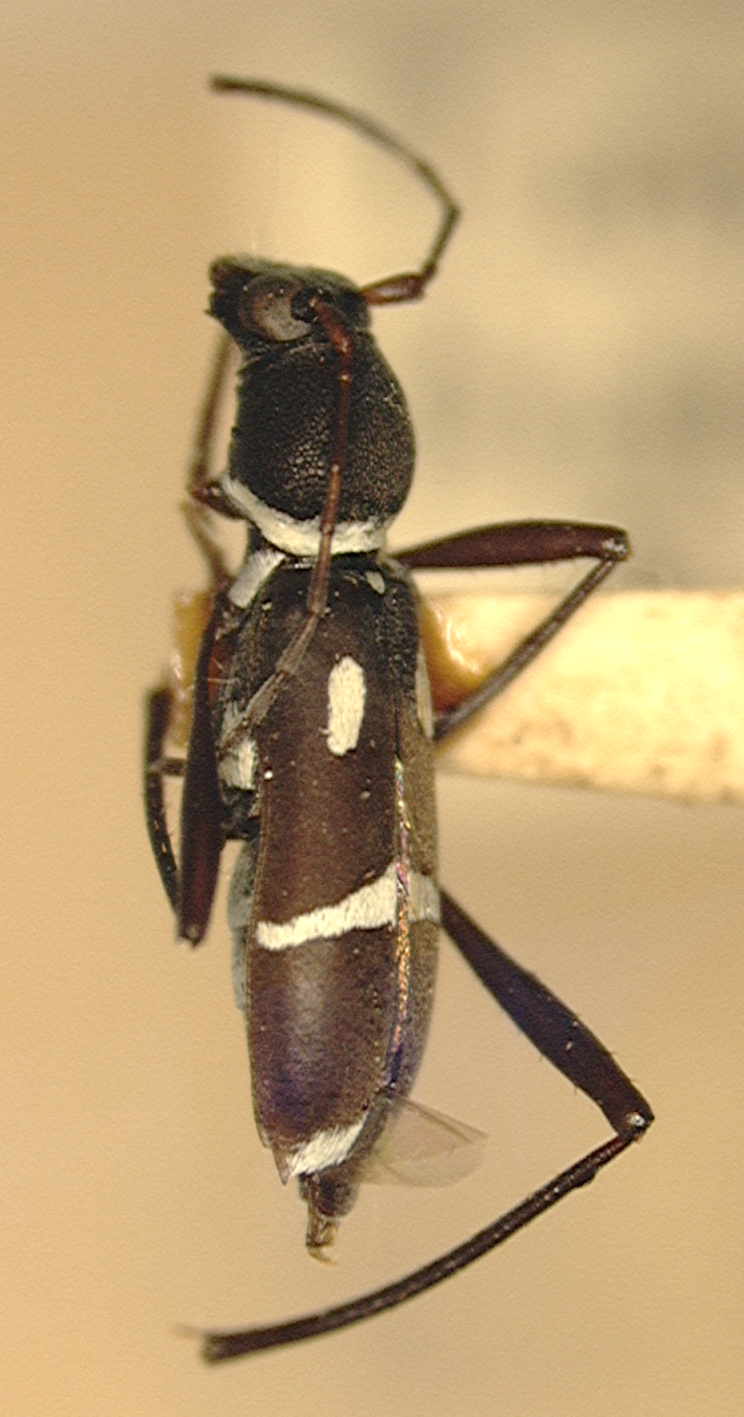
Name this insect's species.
Demonax frater
